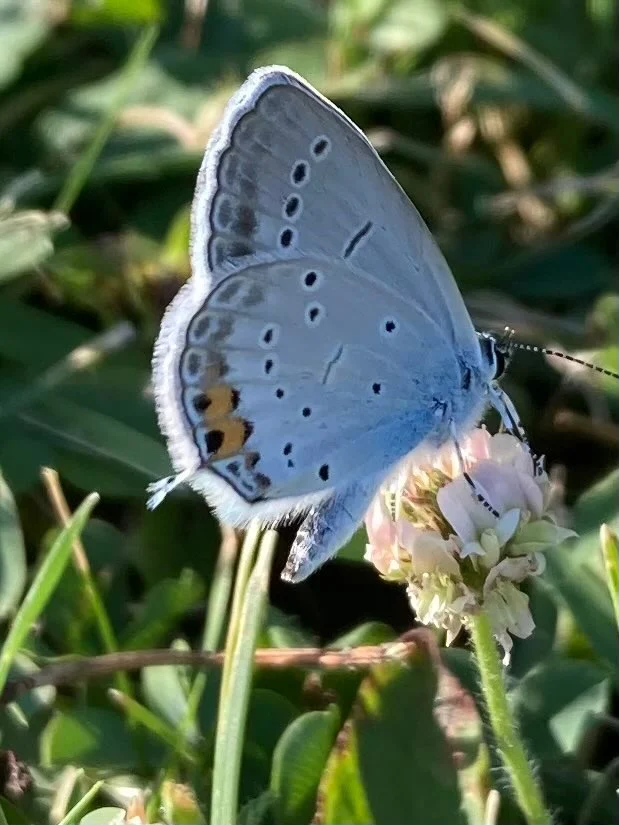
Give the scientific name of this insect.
Cupido argiades (also Elkalyce argiades)
